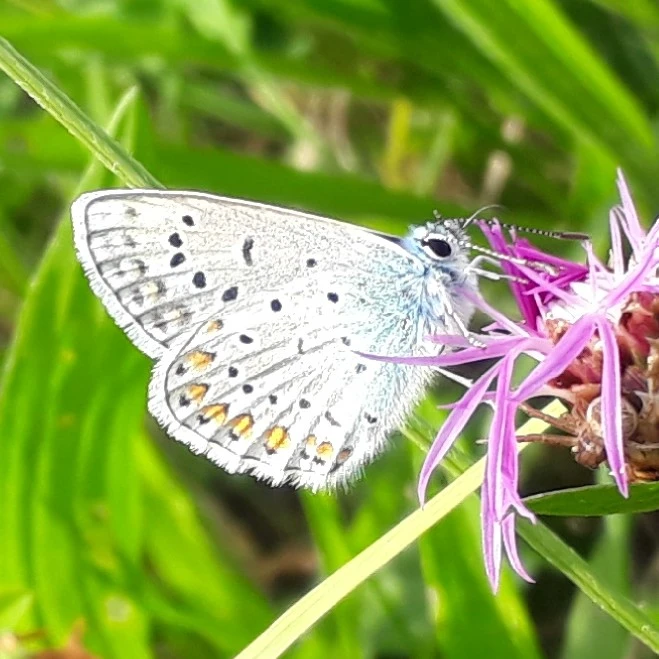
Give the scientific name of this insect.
Polyommatus icarus
